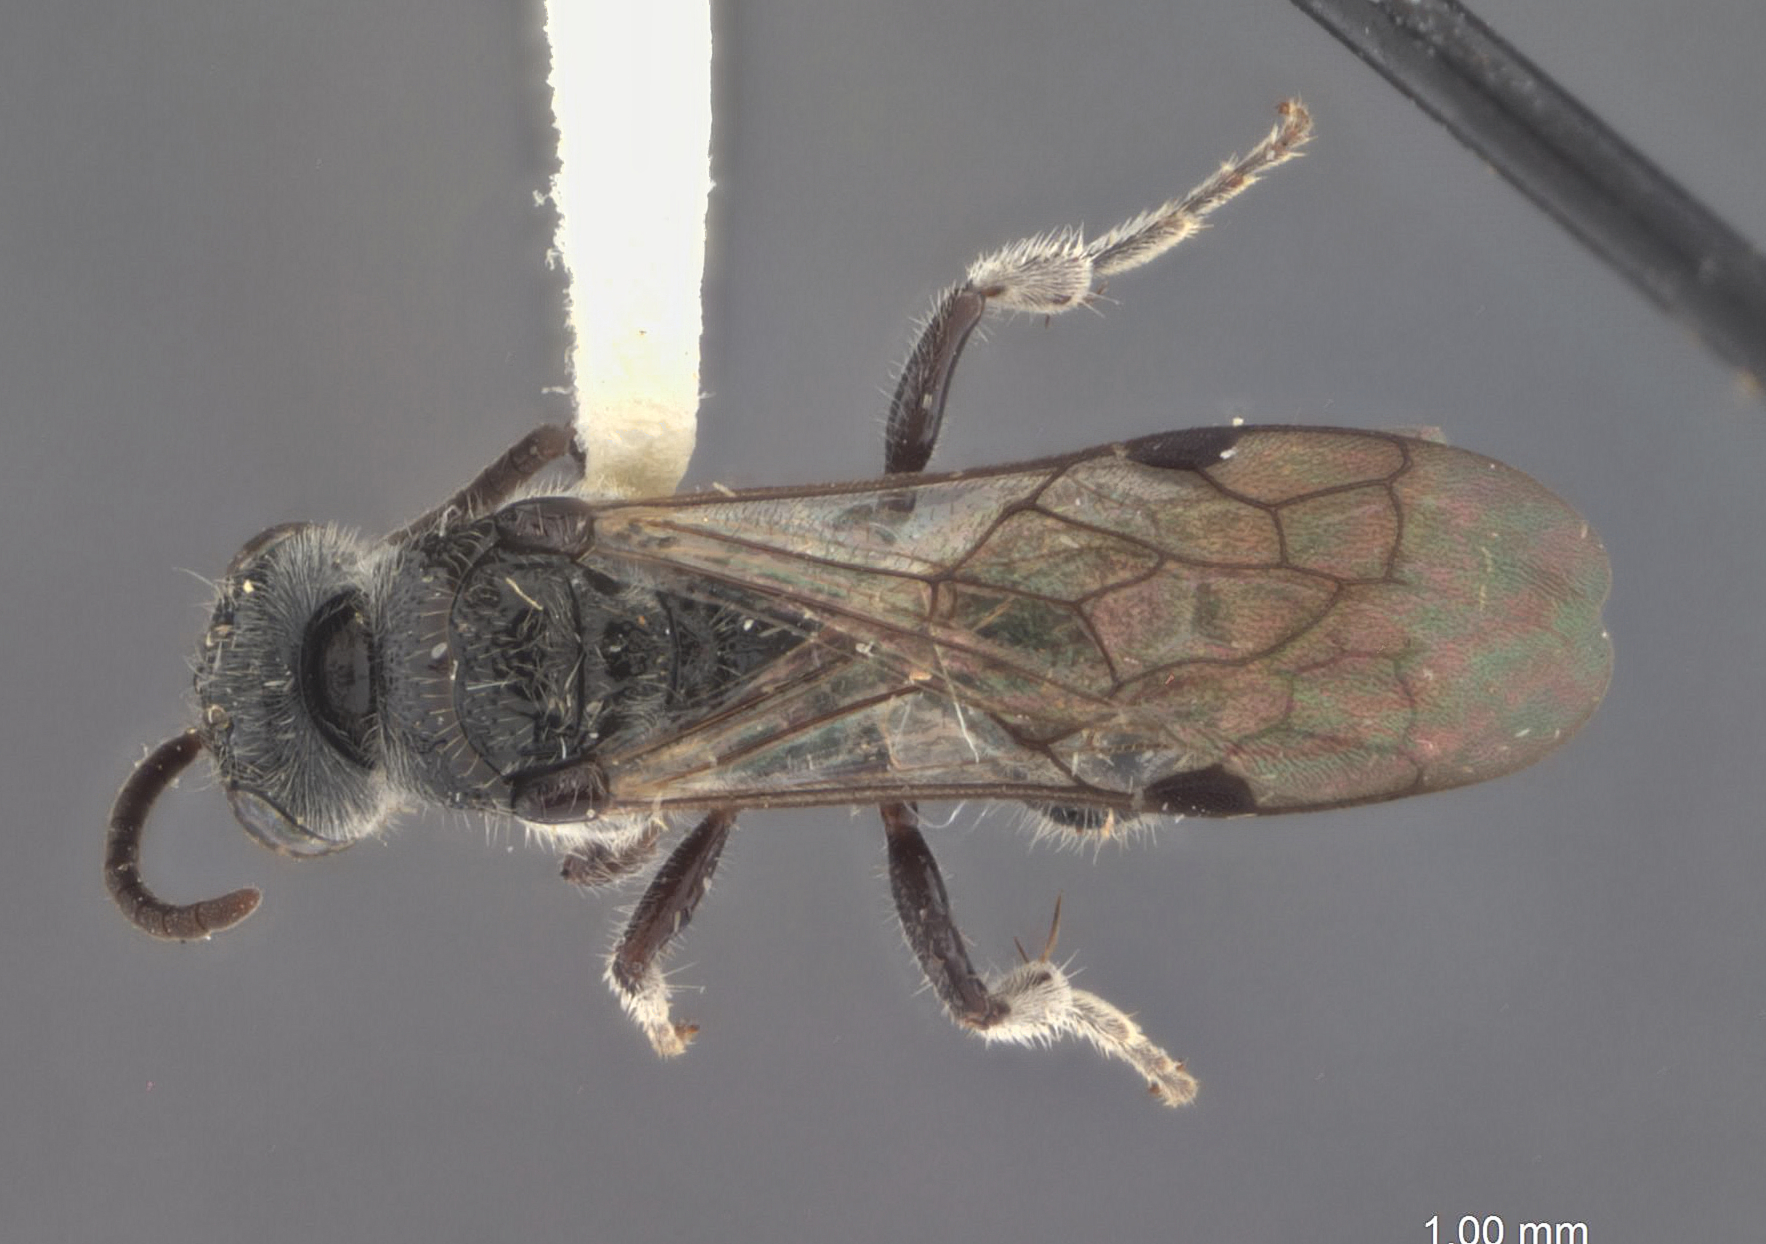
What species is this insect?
Tiphia kraussi
